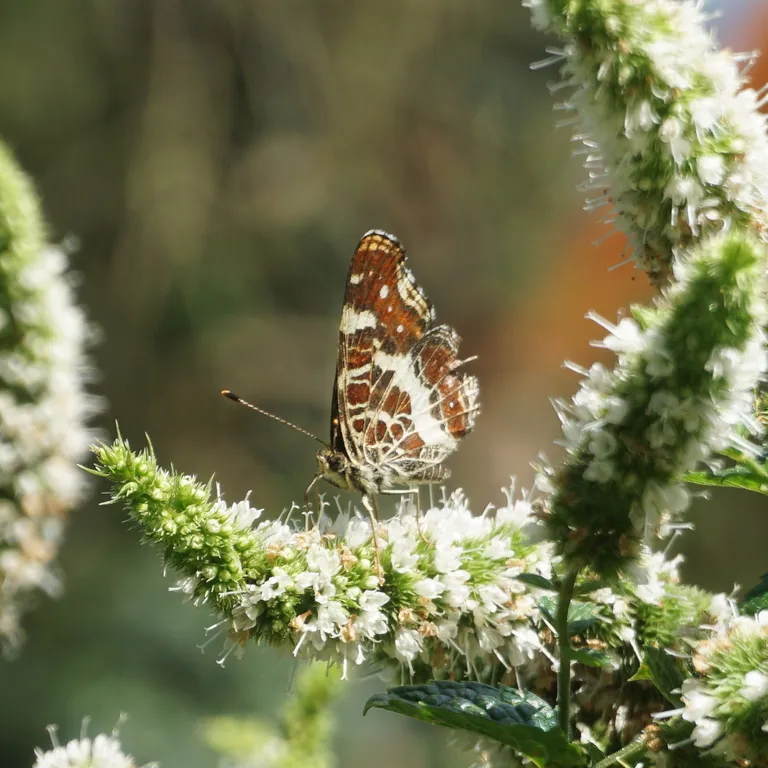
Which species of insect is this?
Araschnia levana
